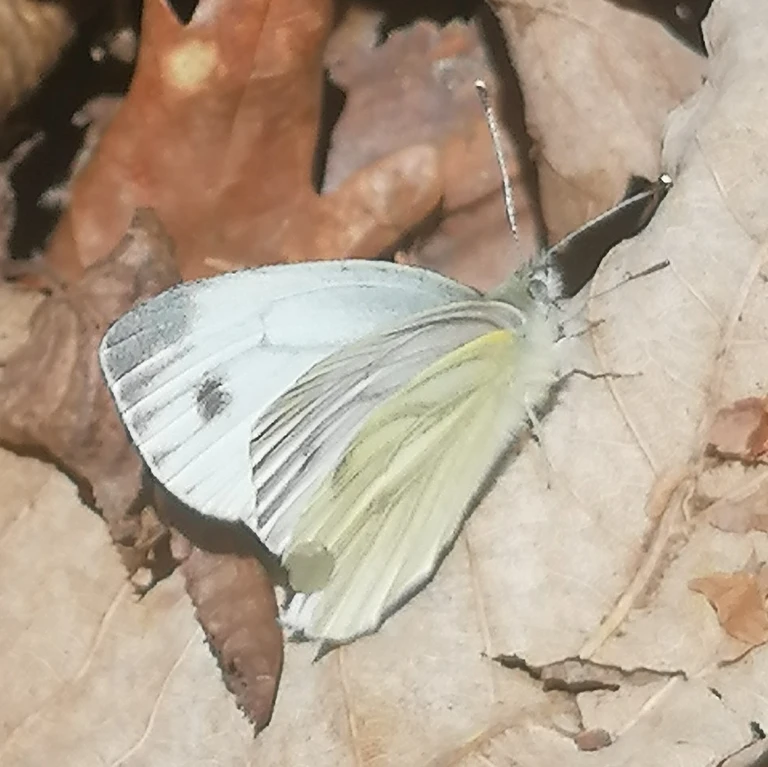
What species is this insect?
Pieris napi
